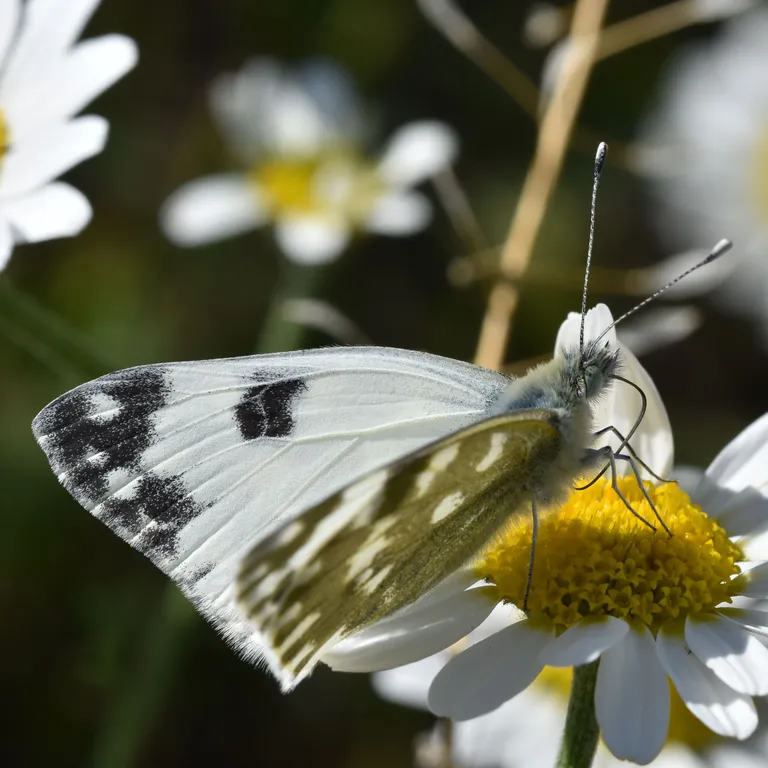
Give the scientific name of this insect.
Pontia edusa
